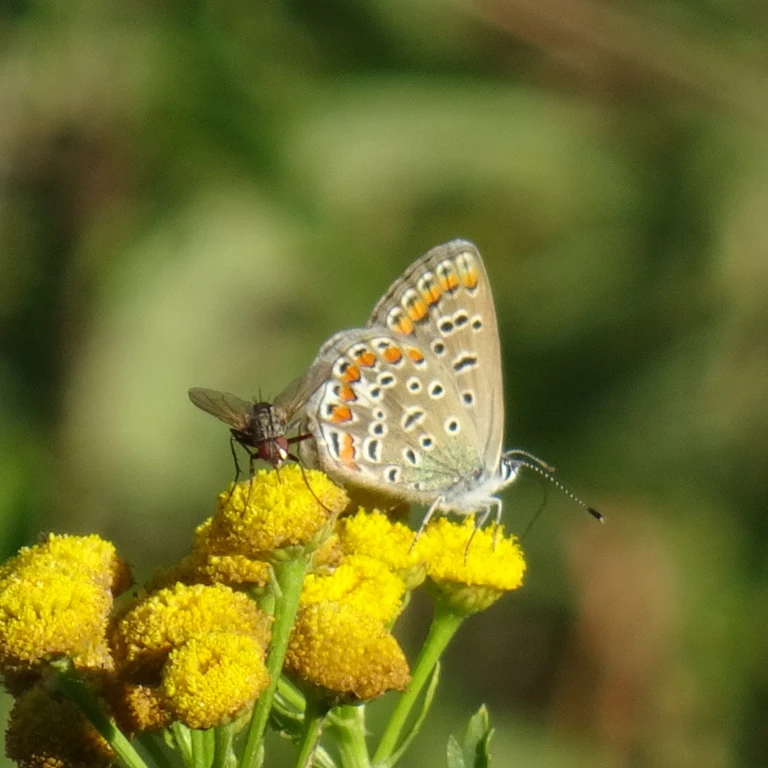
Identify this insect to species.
Polyommatus icarus
